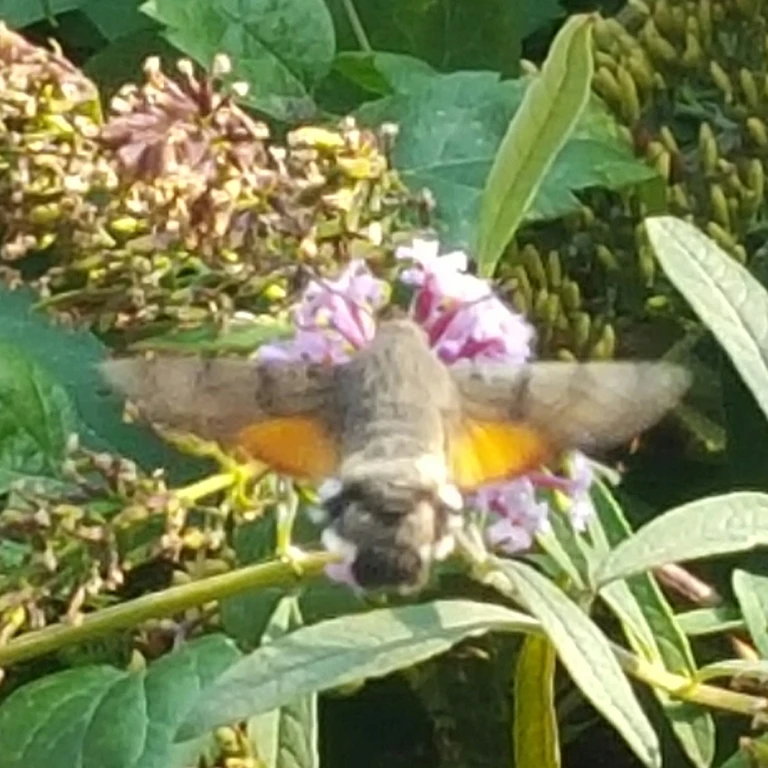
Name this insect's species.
Macroglossum stellatarum
